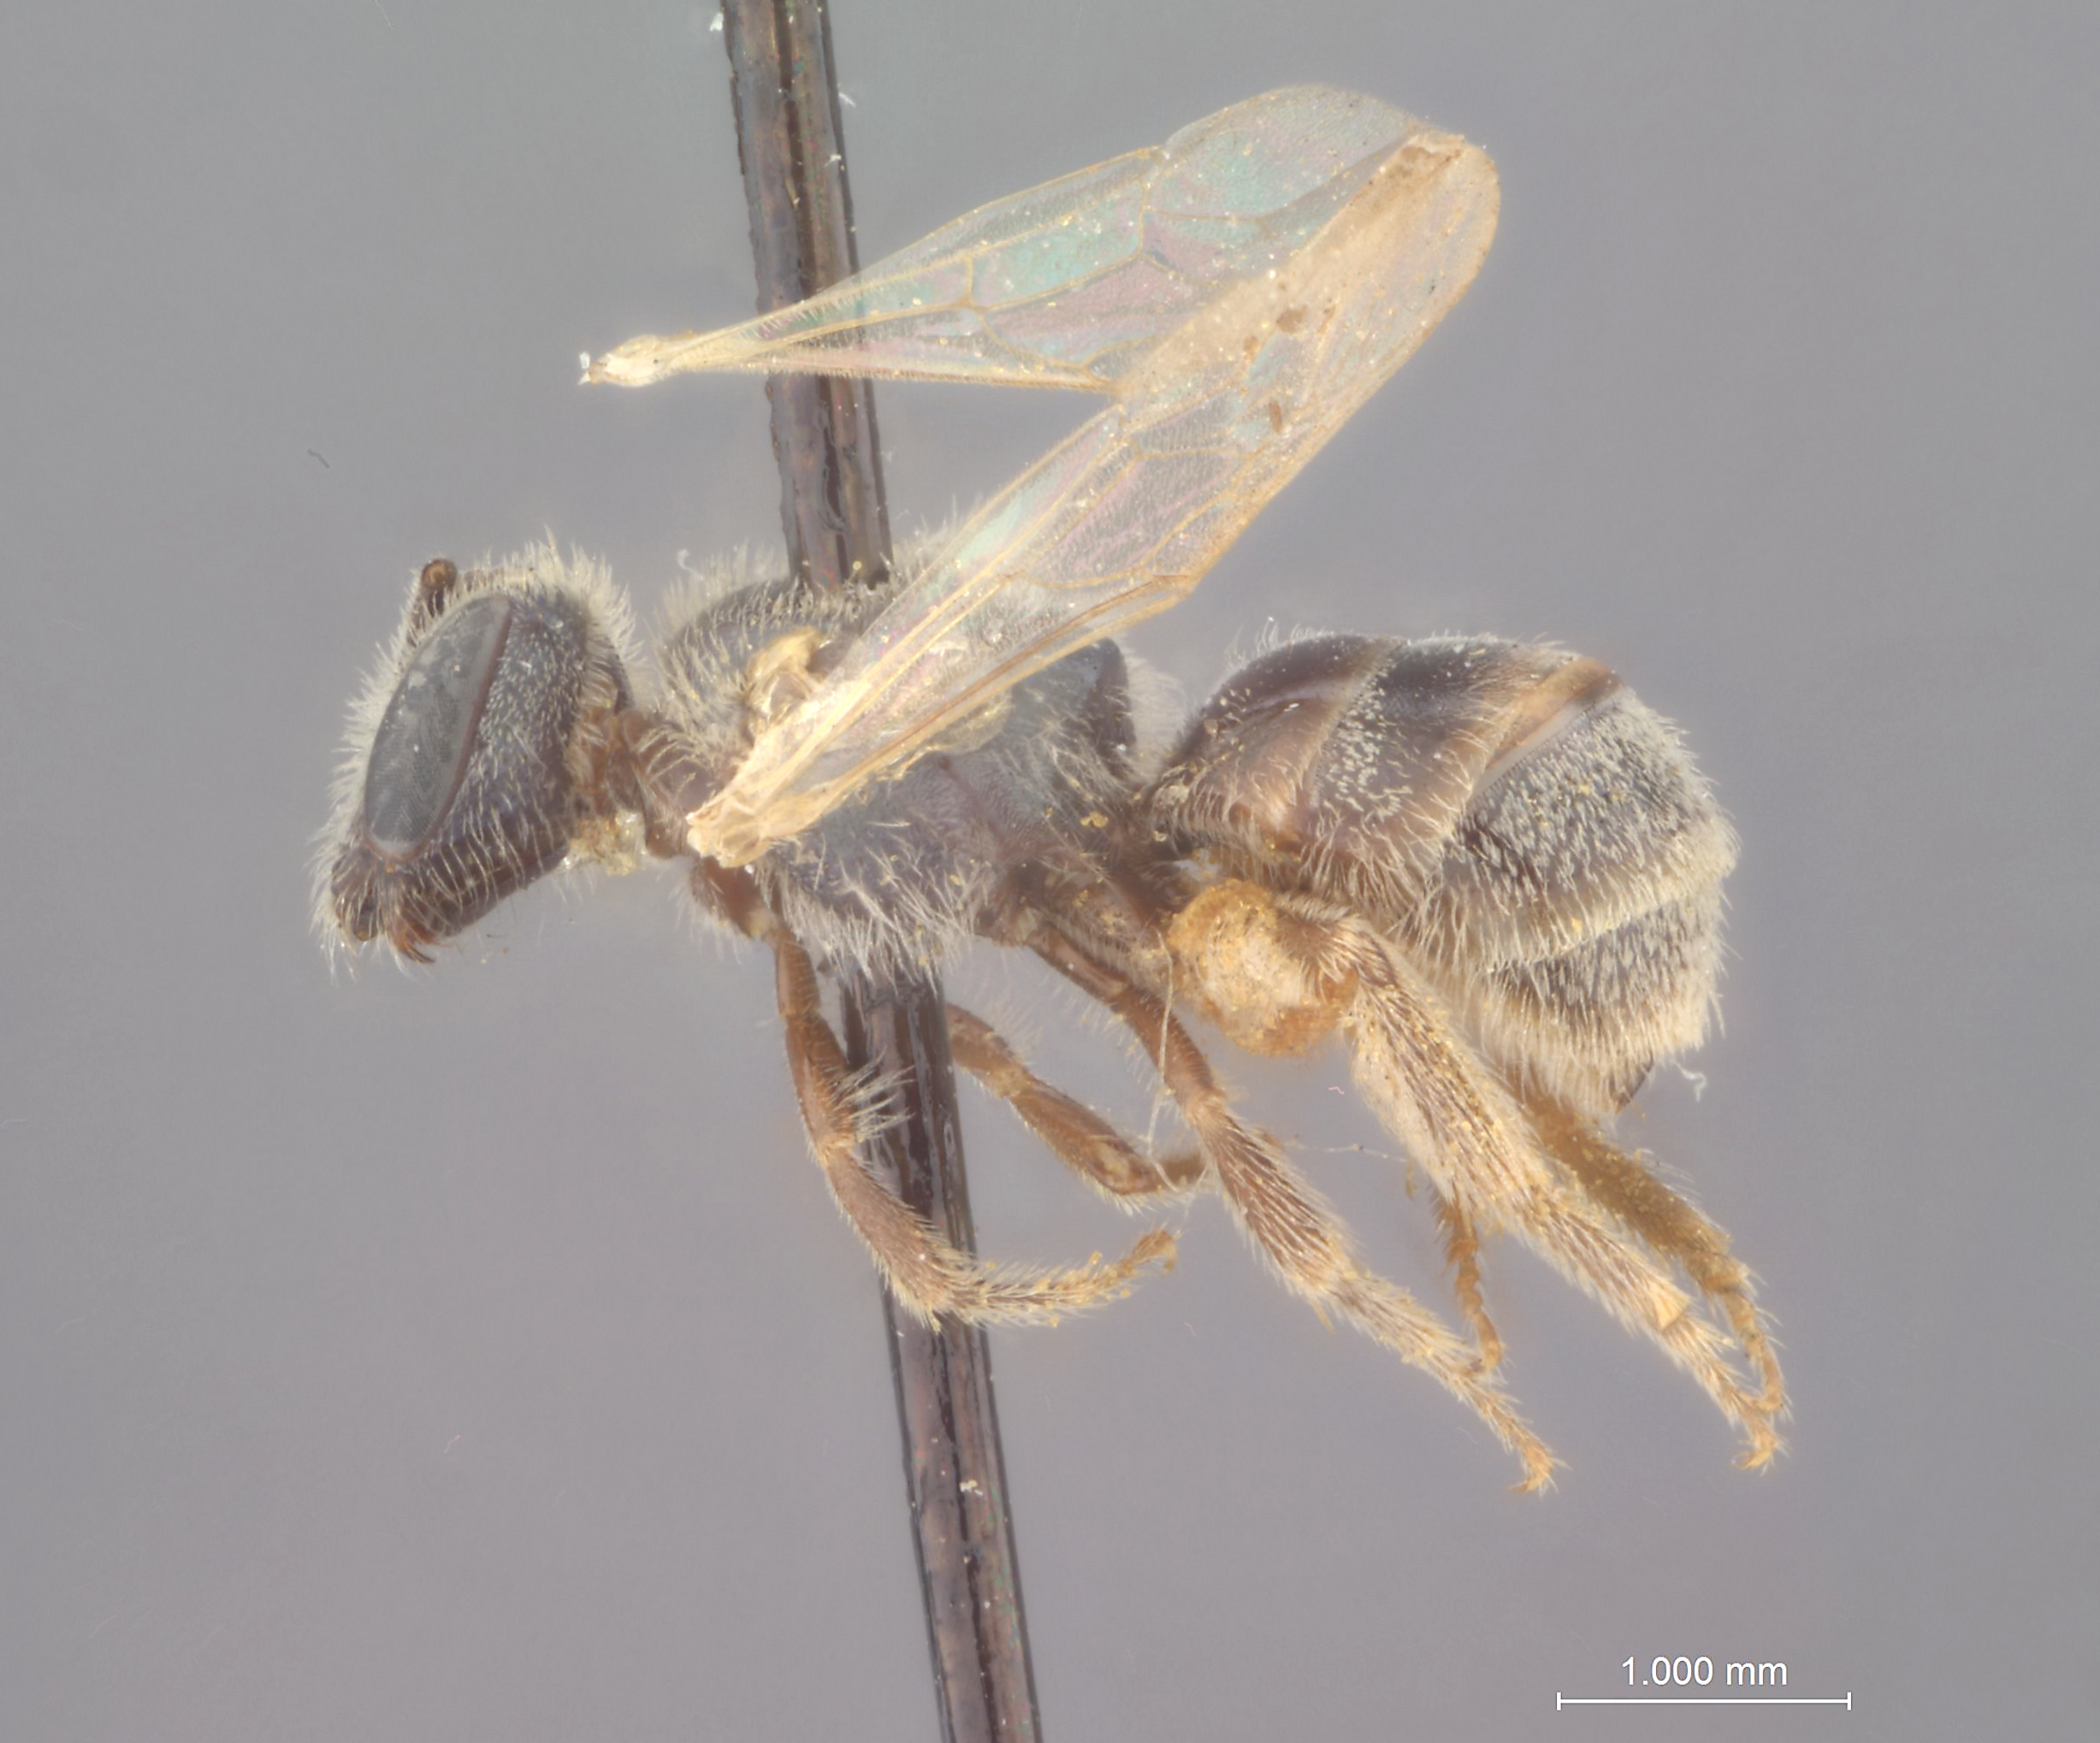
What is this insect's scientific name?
Halictus admirandus
